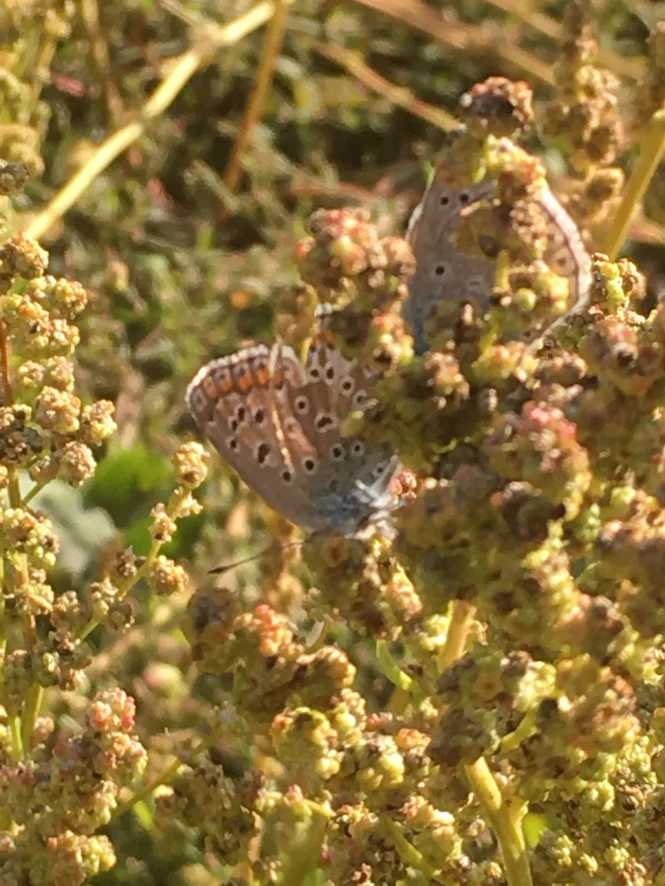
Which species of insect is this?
Polyommatus icarus
